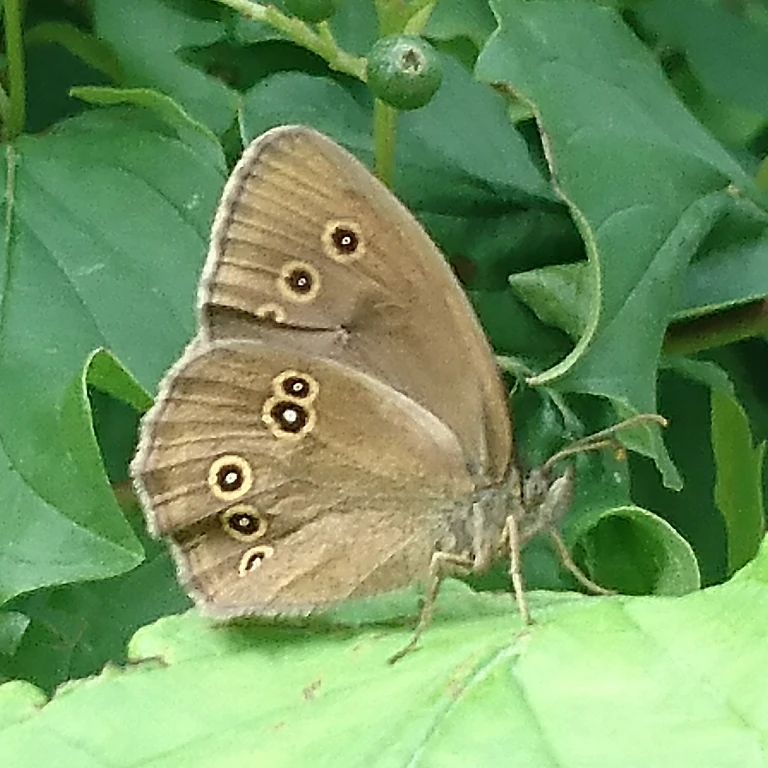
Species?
Aphantopus hyperantus
